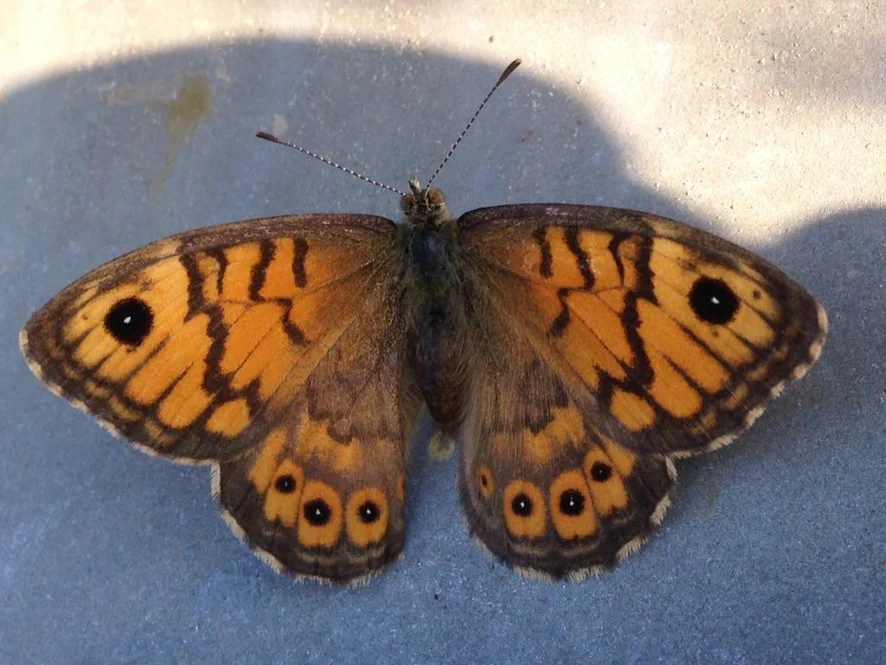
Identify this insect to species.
Lasiommata megera (also Pararge megera)
